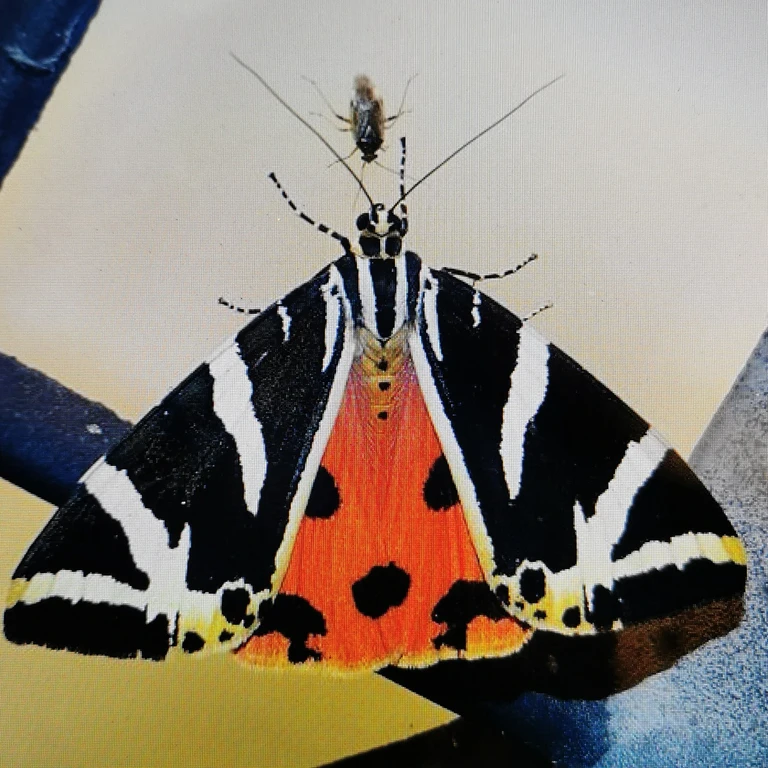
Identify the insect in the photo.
Euplagia quadripunctaria
